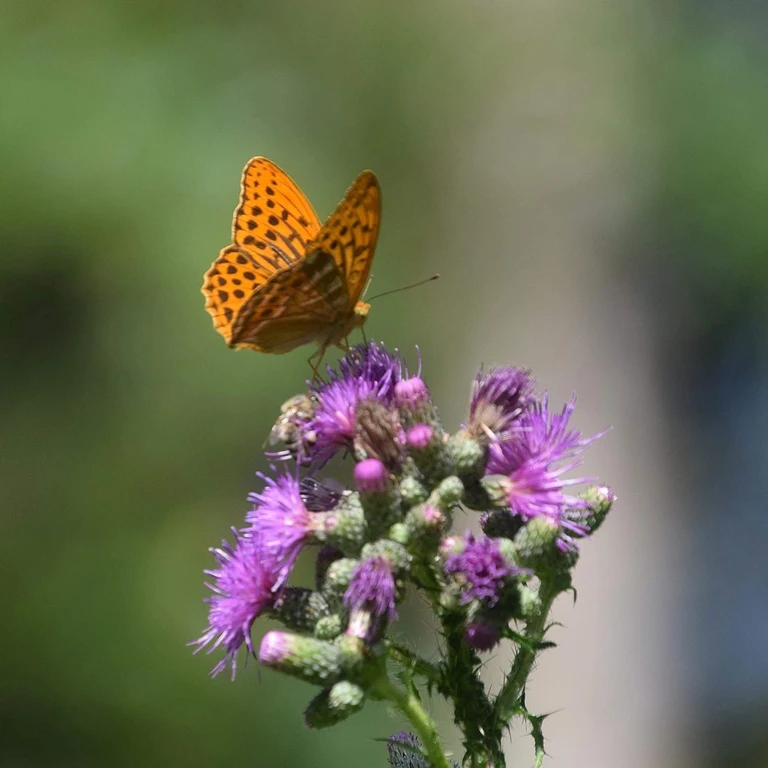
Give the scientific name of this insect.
Argynnis paphia
